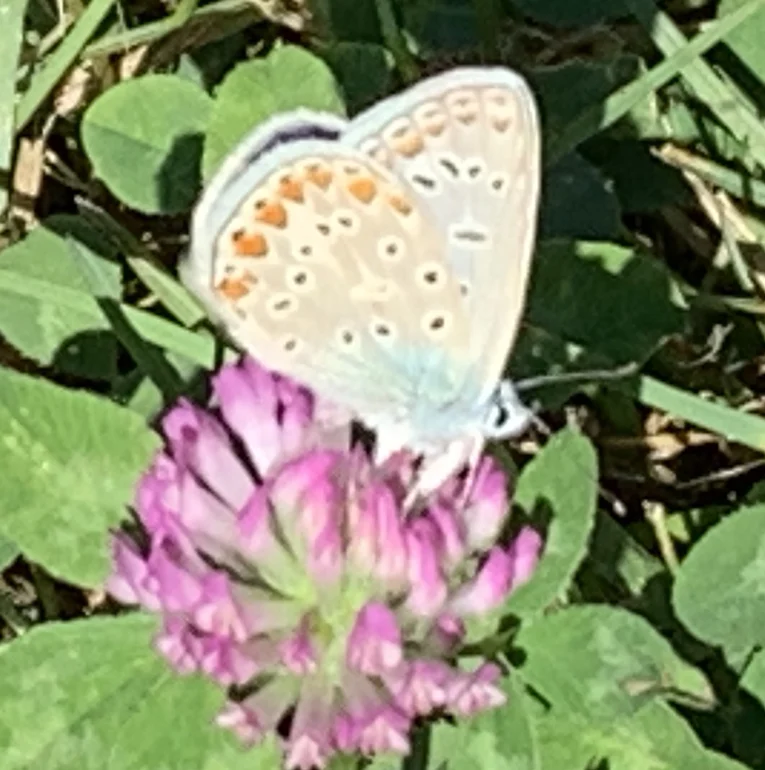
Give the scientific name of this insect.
Polyommatus icarus
